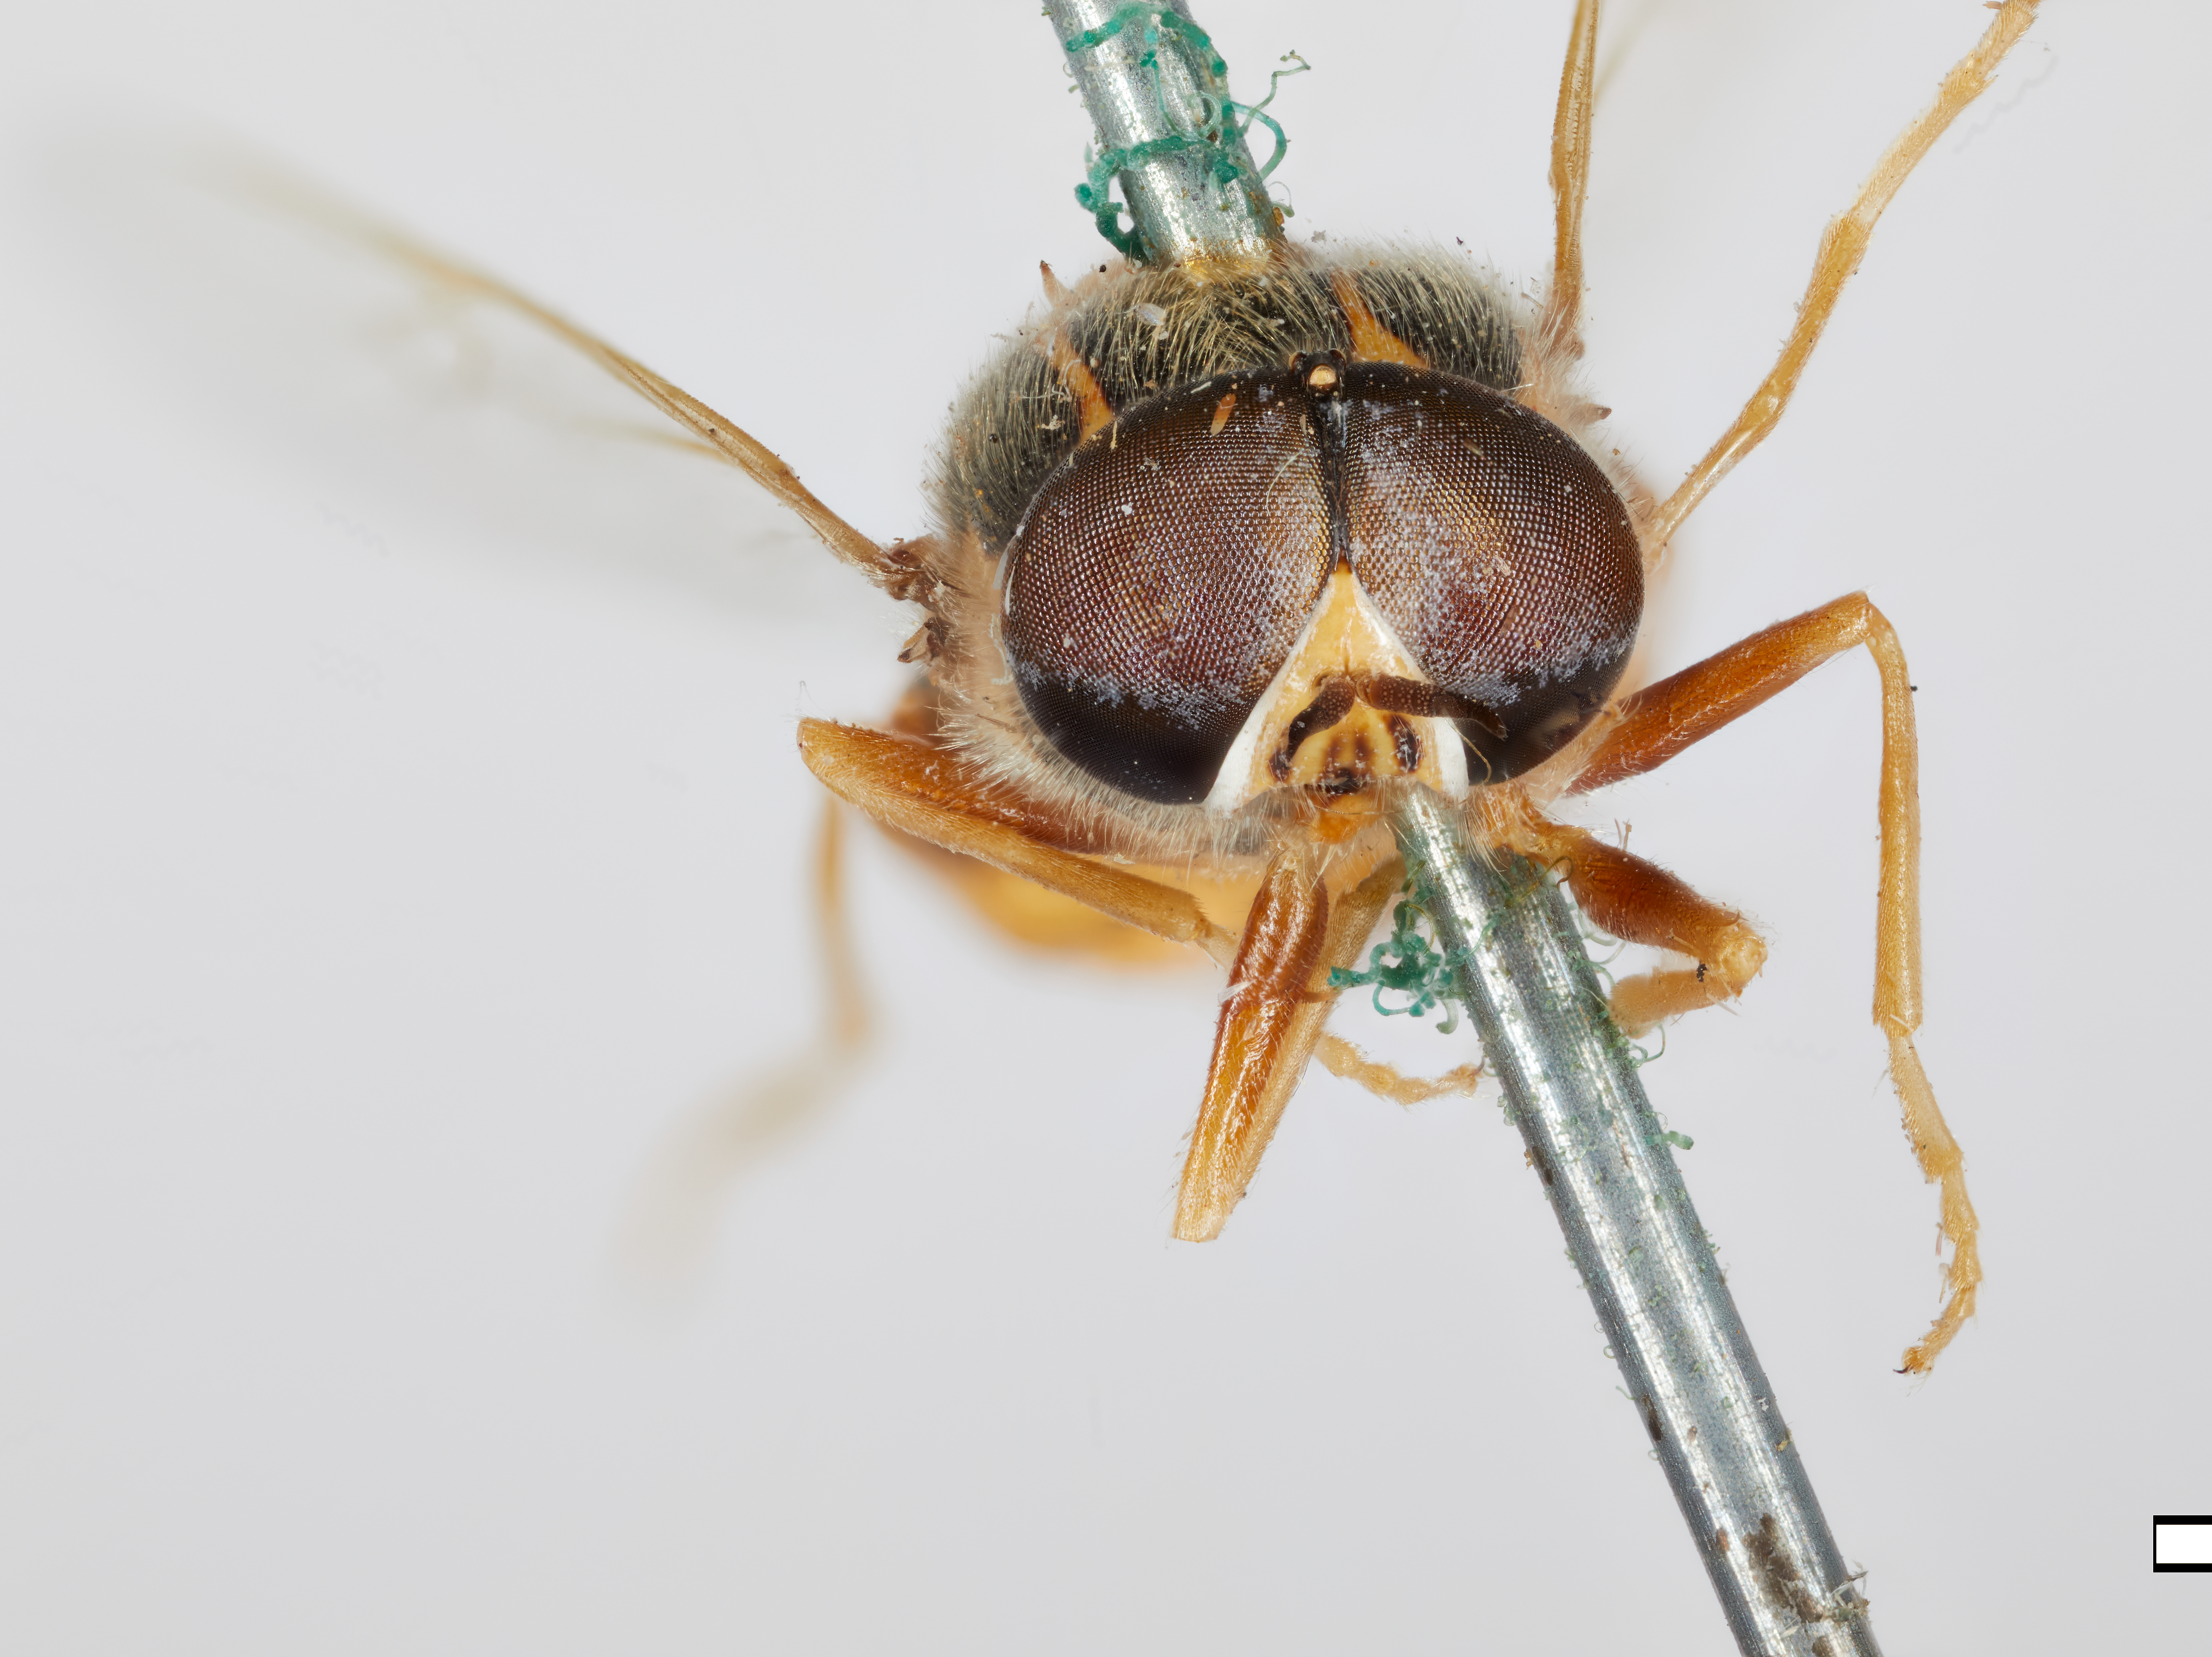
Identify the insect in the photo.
Euparyphus amplus
